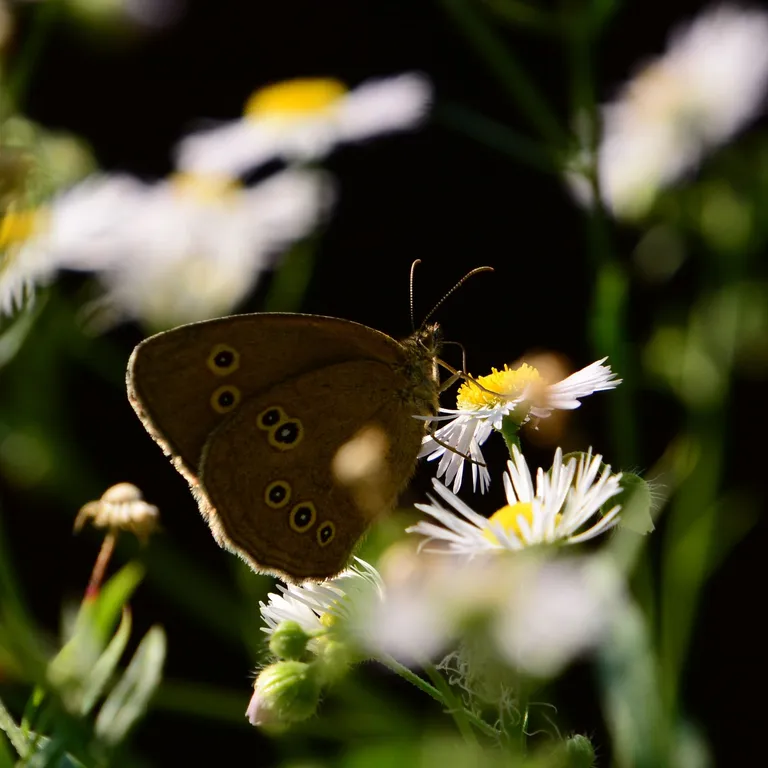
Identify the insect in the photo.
Aphantopus hyperantus
